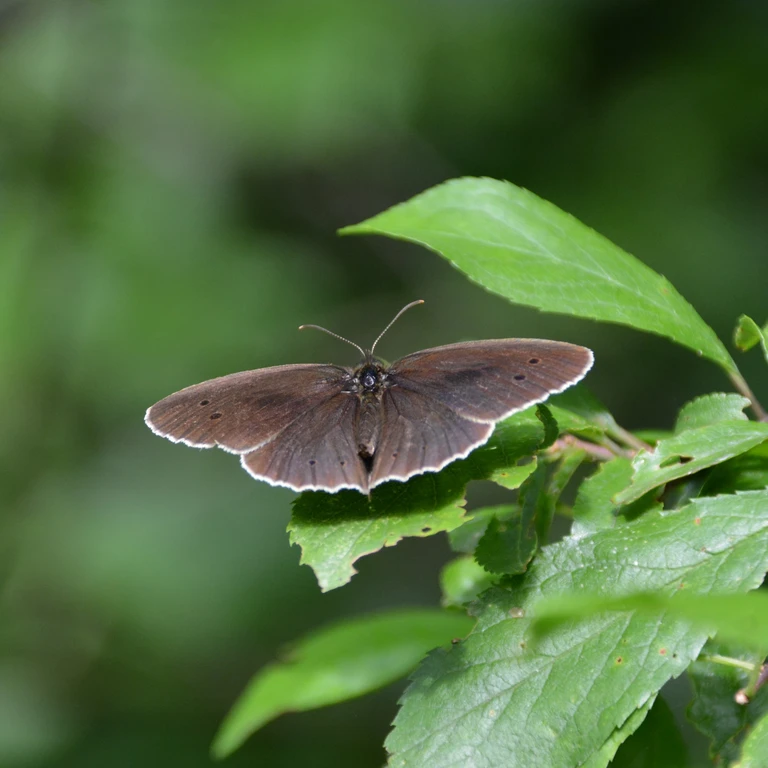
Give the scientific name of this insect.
Aphantopus hyperantus
